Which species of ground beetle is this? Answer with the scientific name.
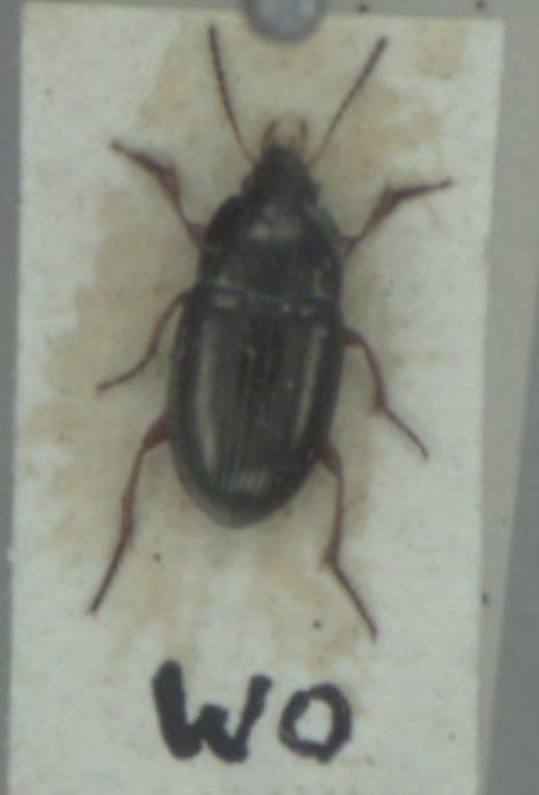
Amara familiaris
